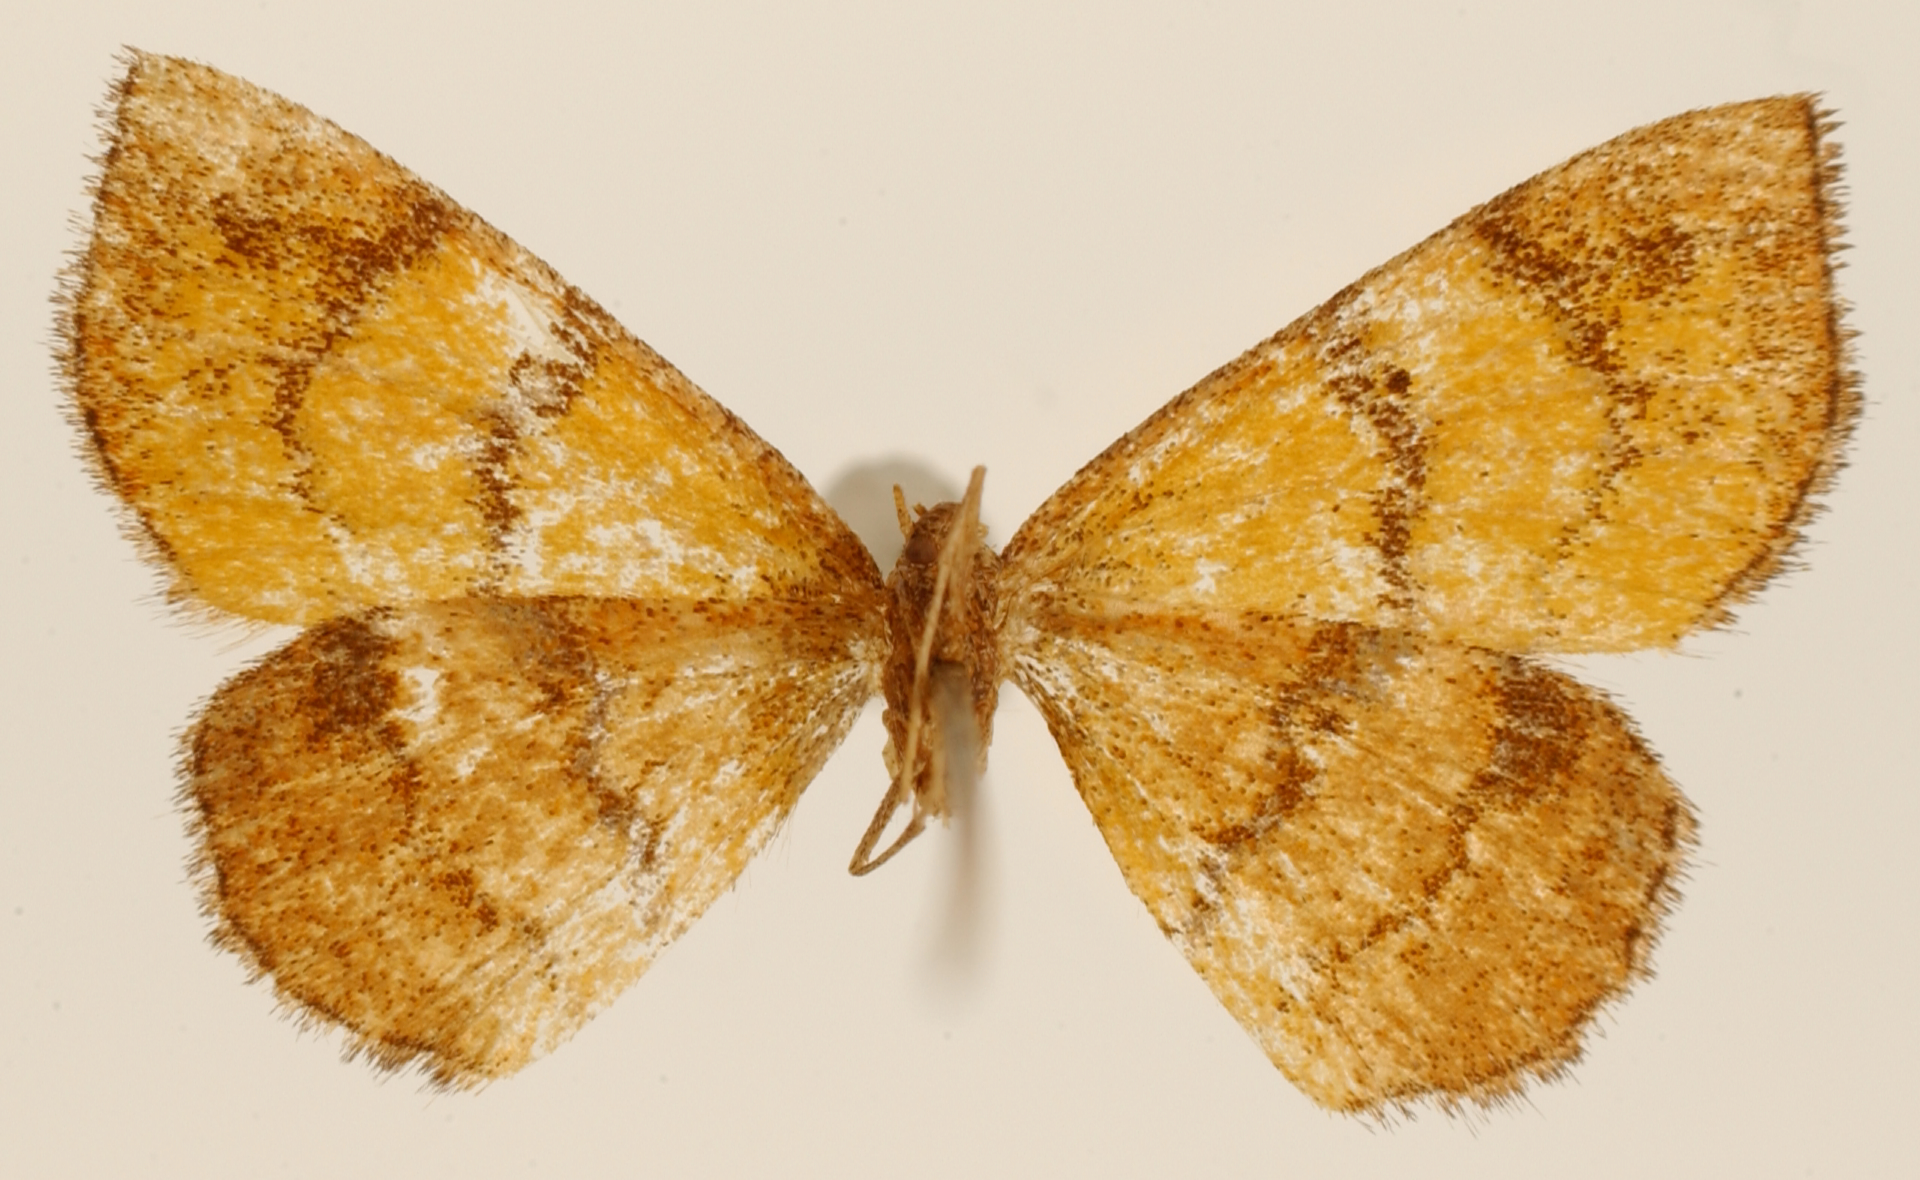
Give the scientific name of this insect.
Lythria saruncaria (also Tithyria sarruncaria)
